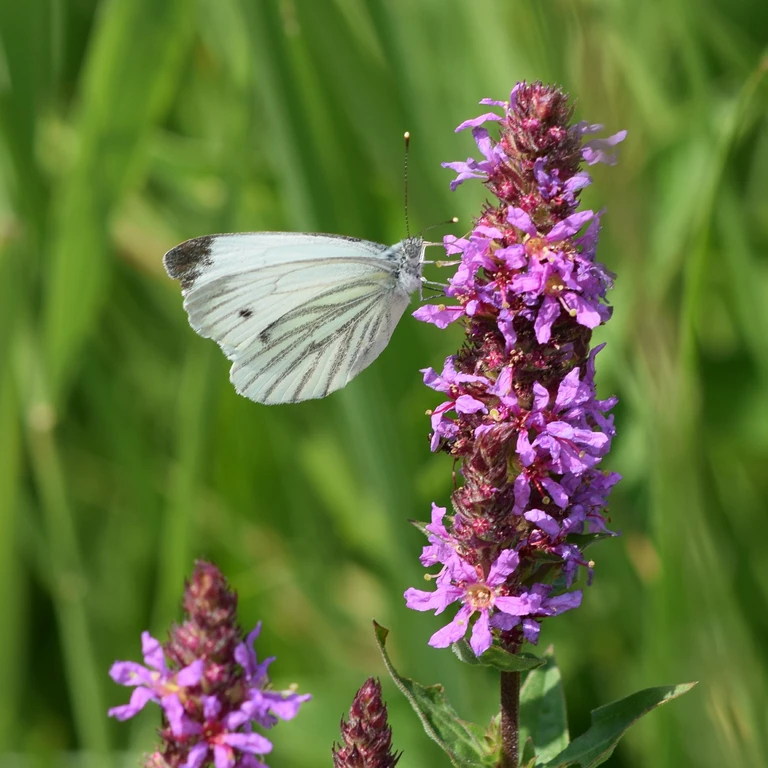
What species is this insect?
Pieris napi
